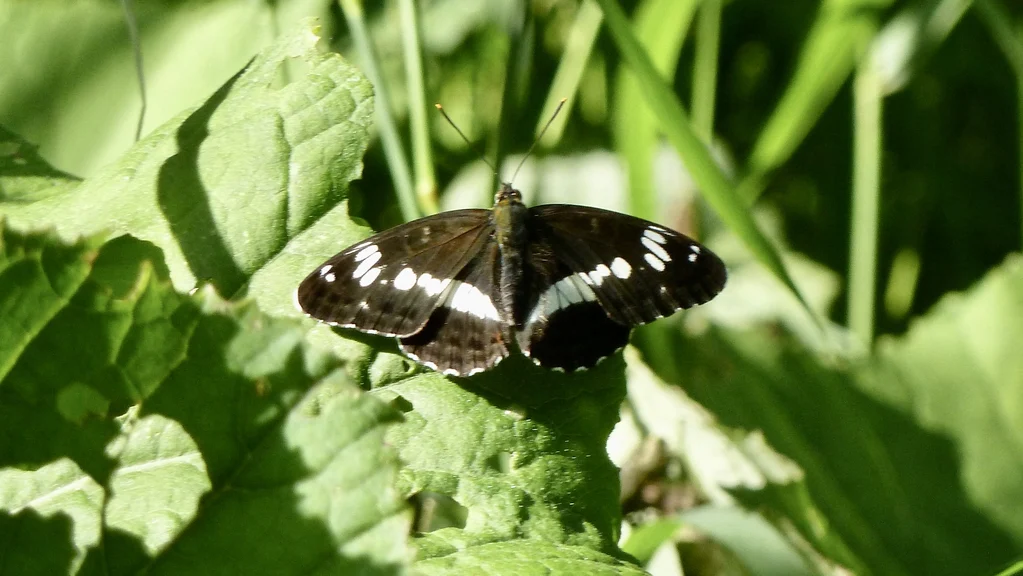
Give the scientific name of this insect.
Limenitis camilla (also Ladoga camilla)
